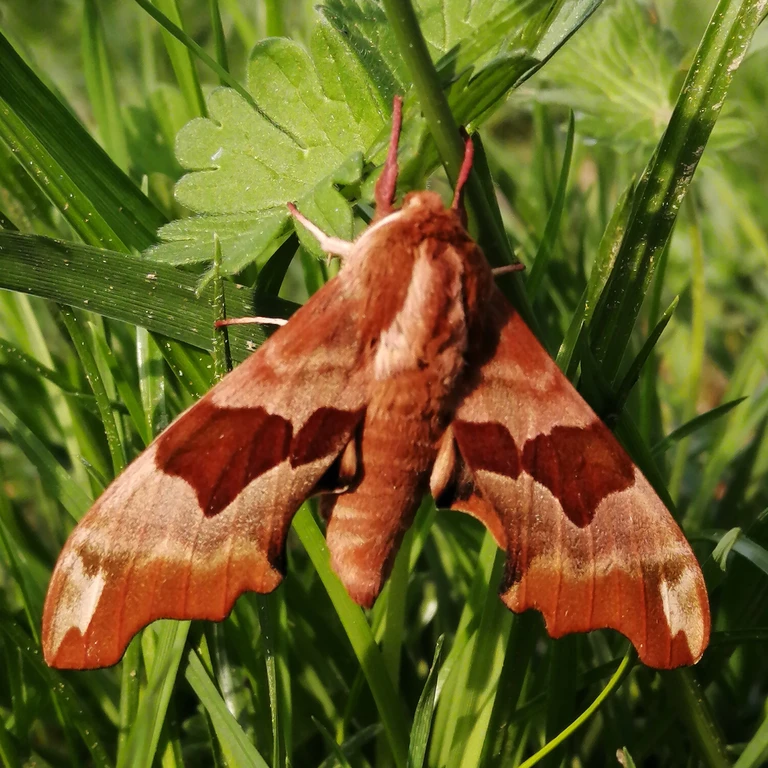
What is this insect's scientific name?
Mimas tiliae
